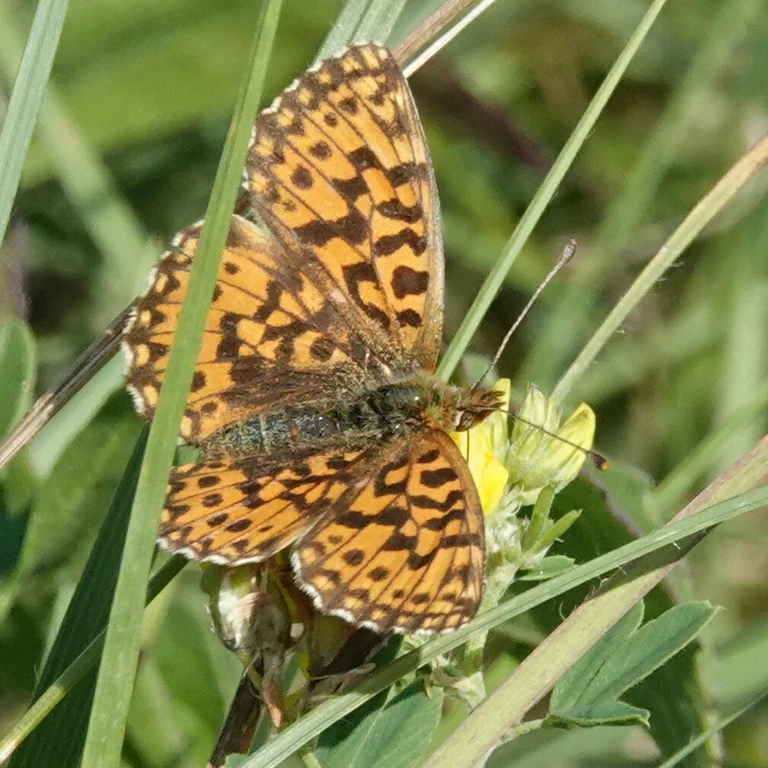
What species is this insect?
Boloria dia
